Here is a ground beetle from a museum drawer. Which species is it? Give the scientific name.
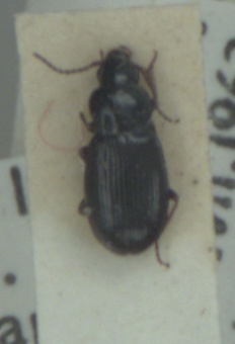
Pterostichus strenuus
